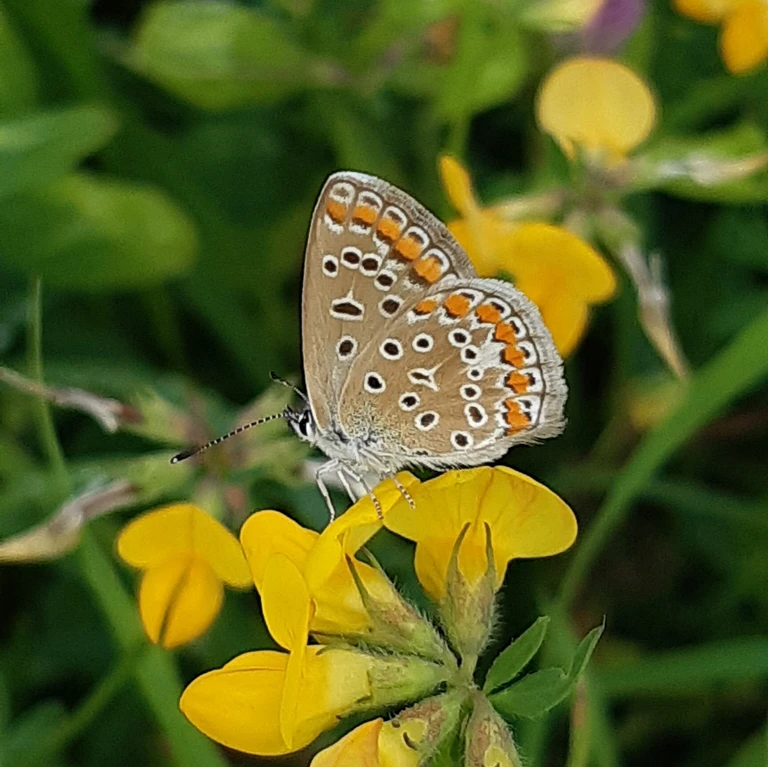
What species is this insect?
Polyommatus icarus
